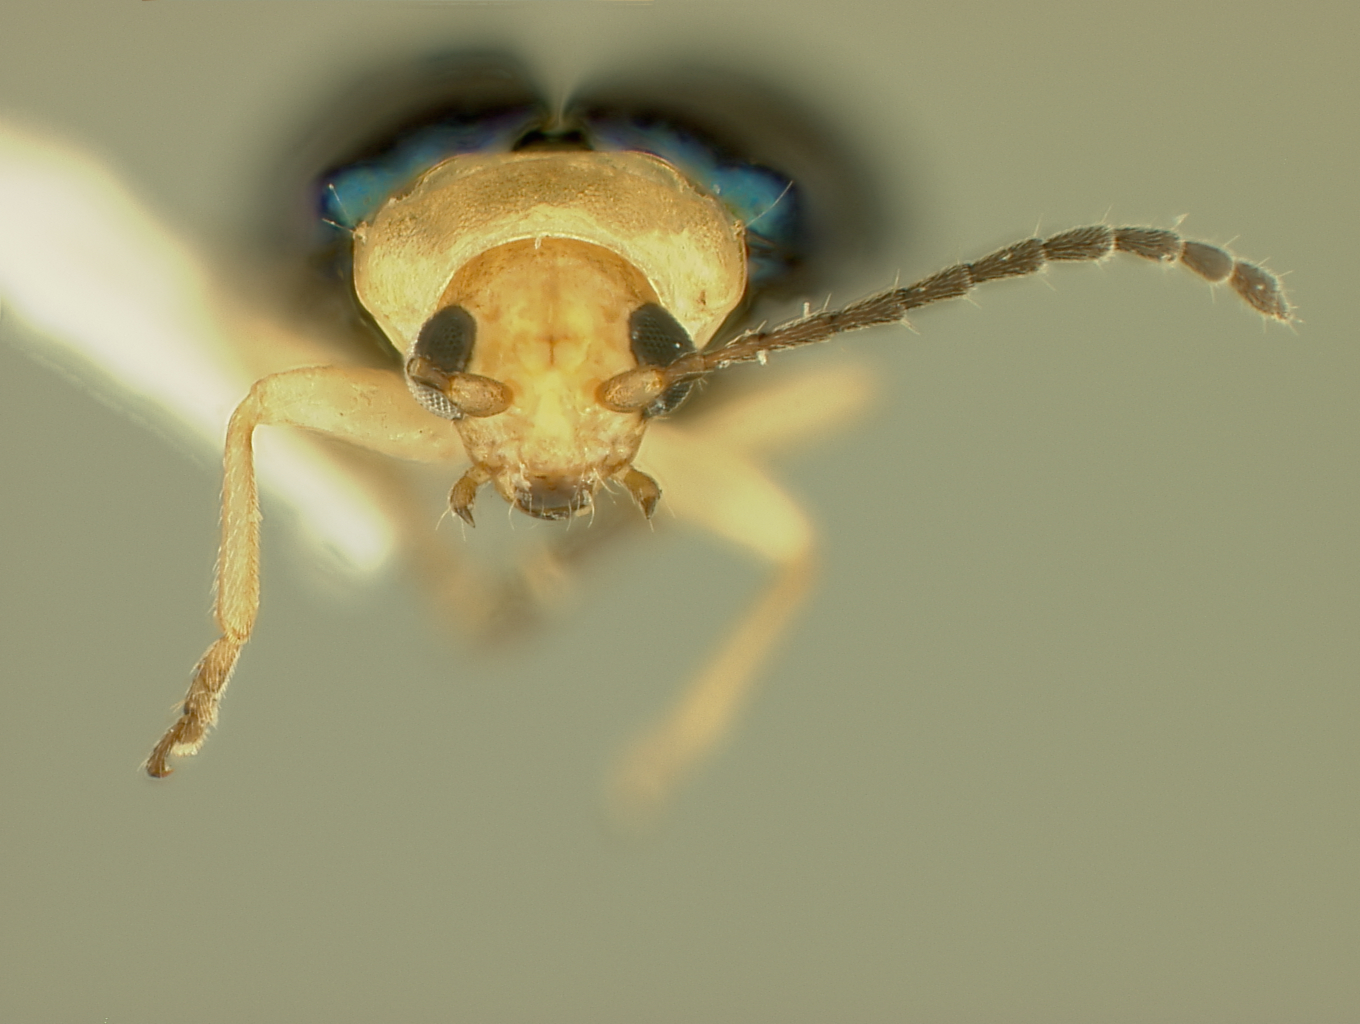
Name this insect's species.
Lactica xanthopus
